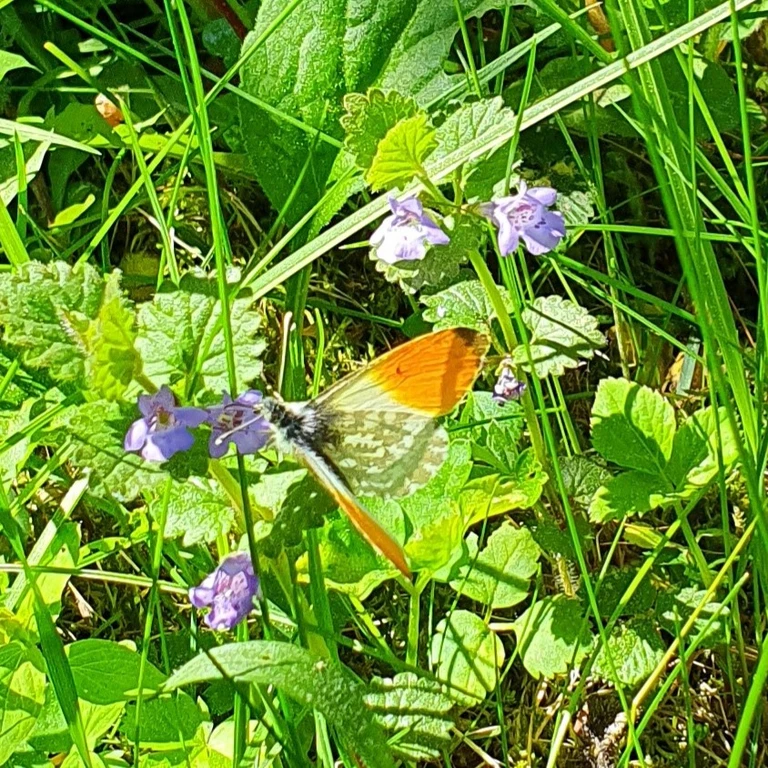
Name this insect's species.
Anthocharis cardamines
